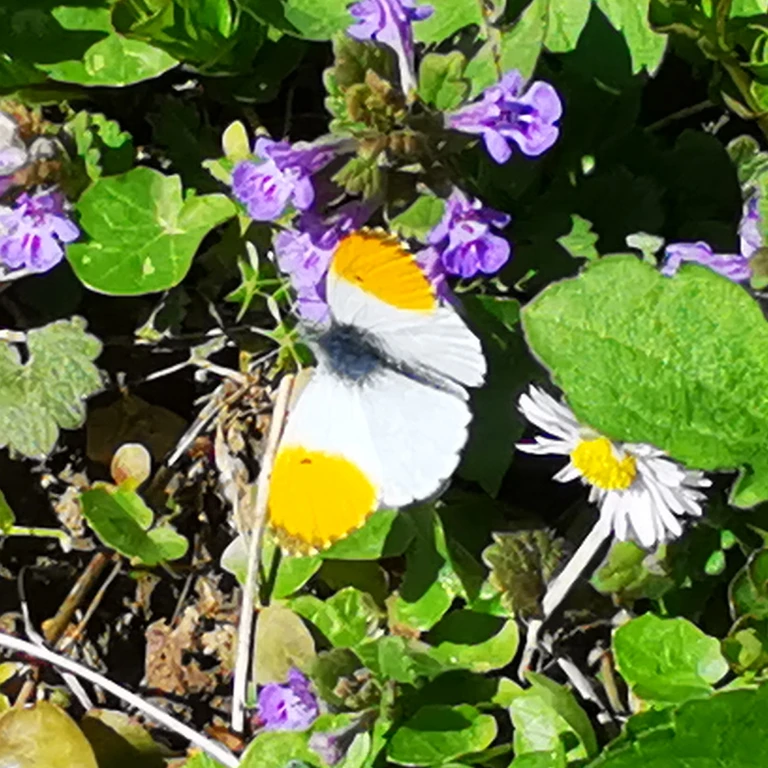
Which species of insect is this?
Anthocharis cardamines
